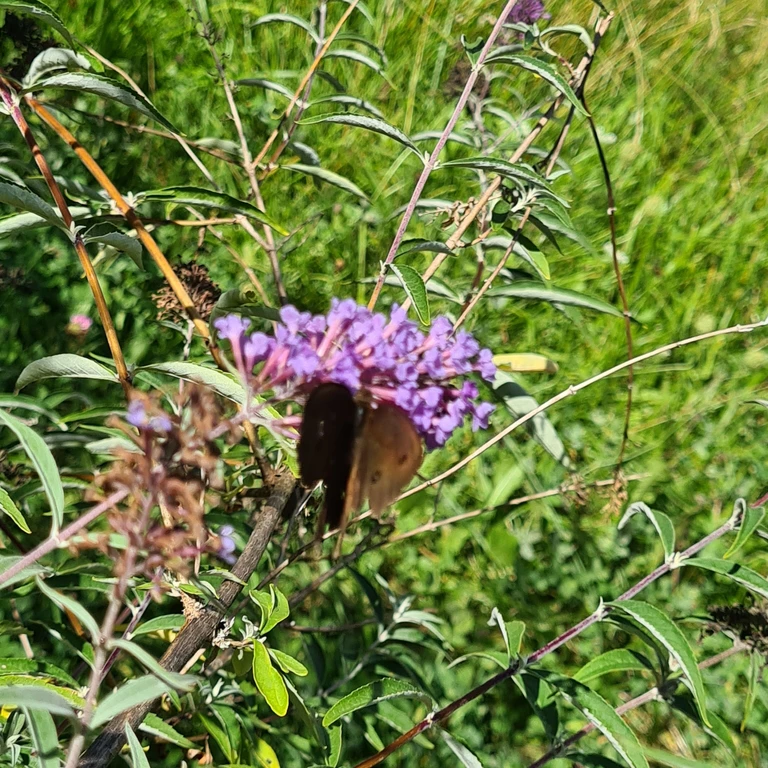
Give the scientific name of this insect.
Minois dryas
